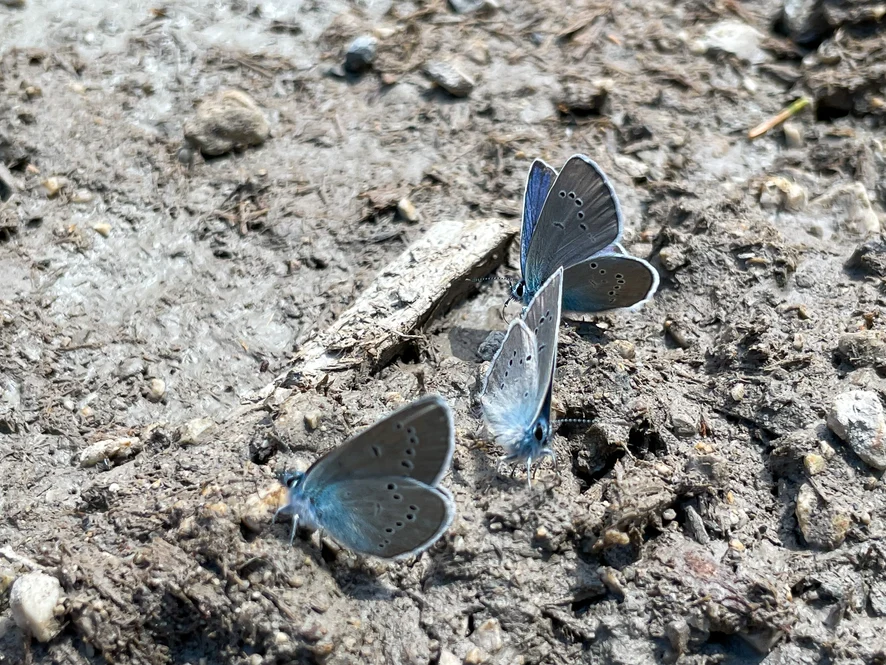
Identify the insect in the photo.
Cyaniris semiargus
